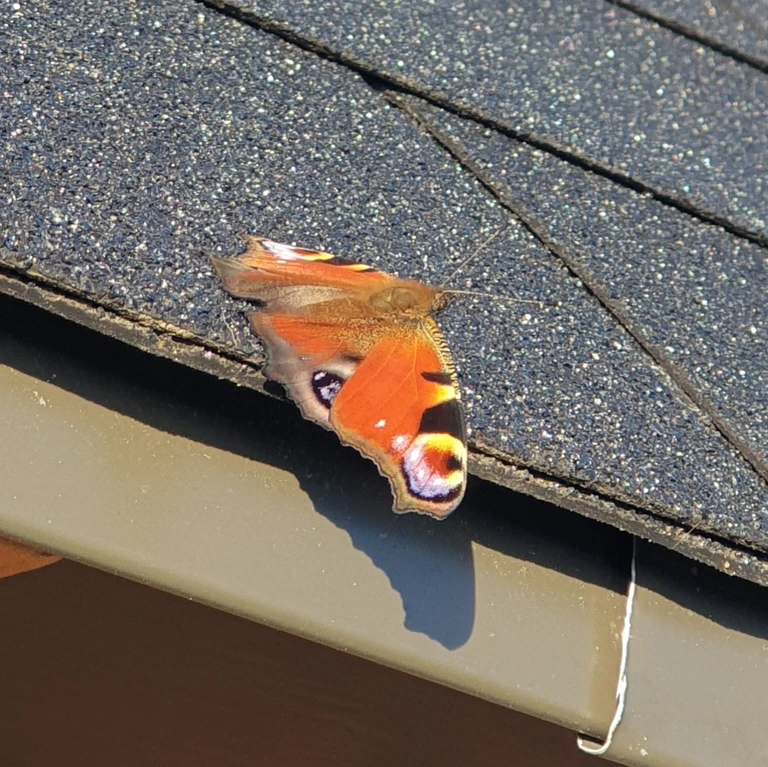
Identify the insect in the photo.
Aglais io
